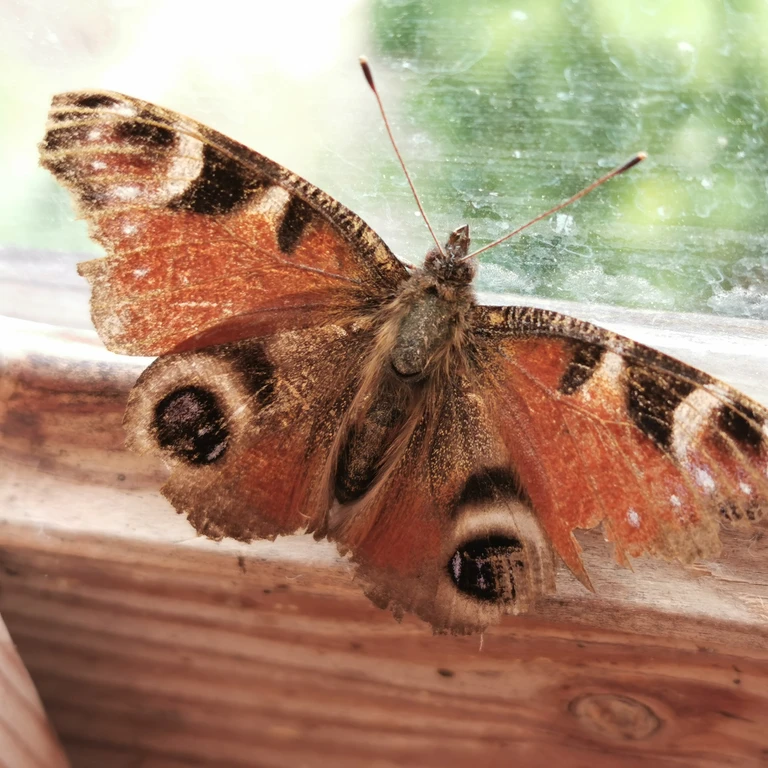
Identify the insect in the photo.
Aglais io
